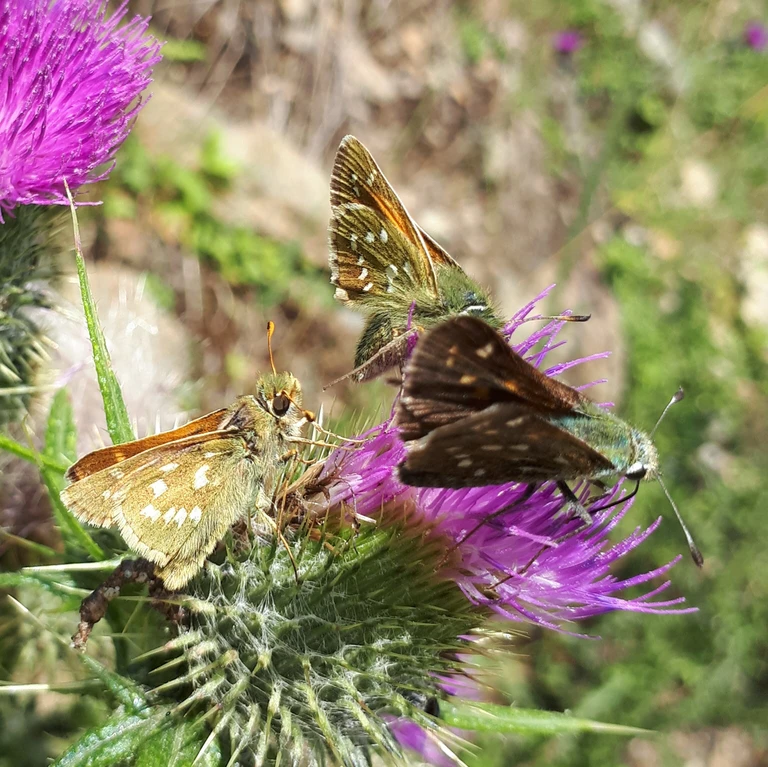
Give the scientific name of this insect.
Hesperia comma
